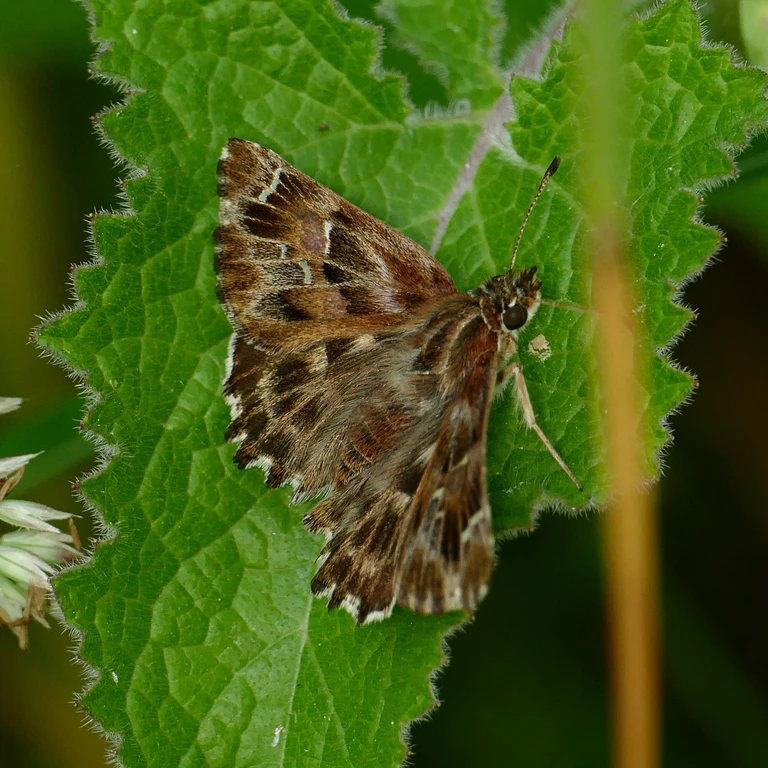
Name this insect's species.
Carcharodus alceae
